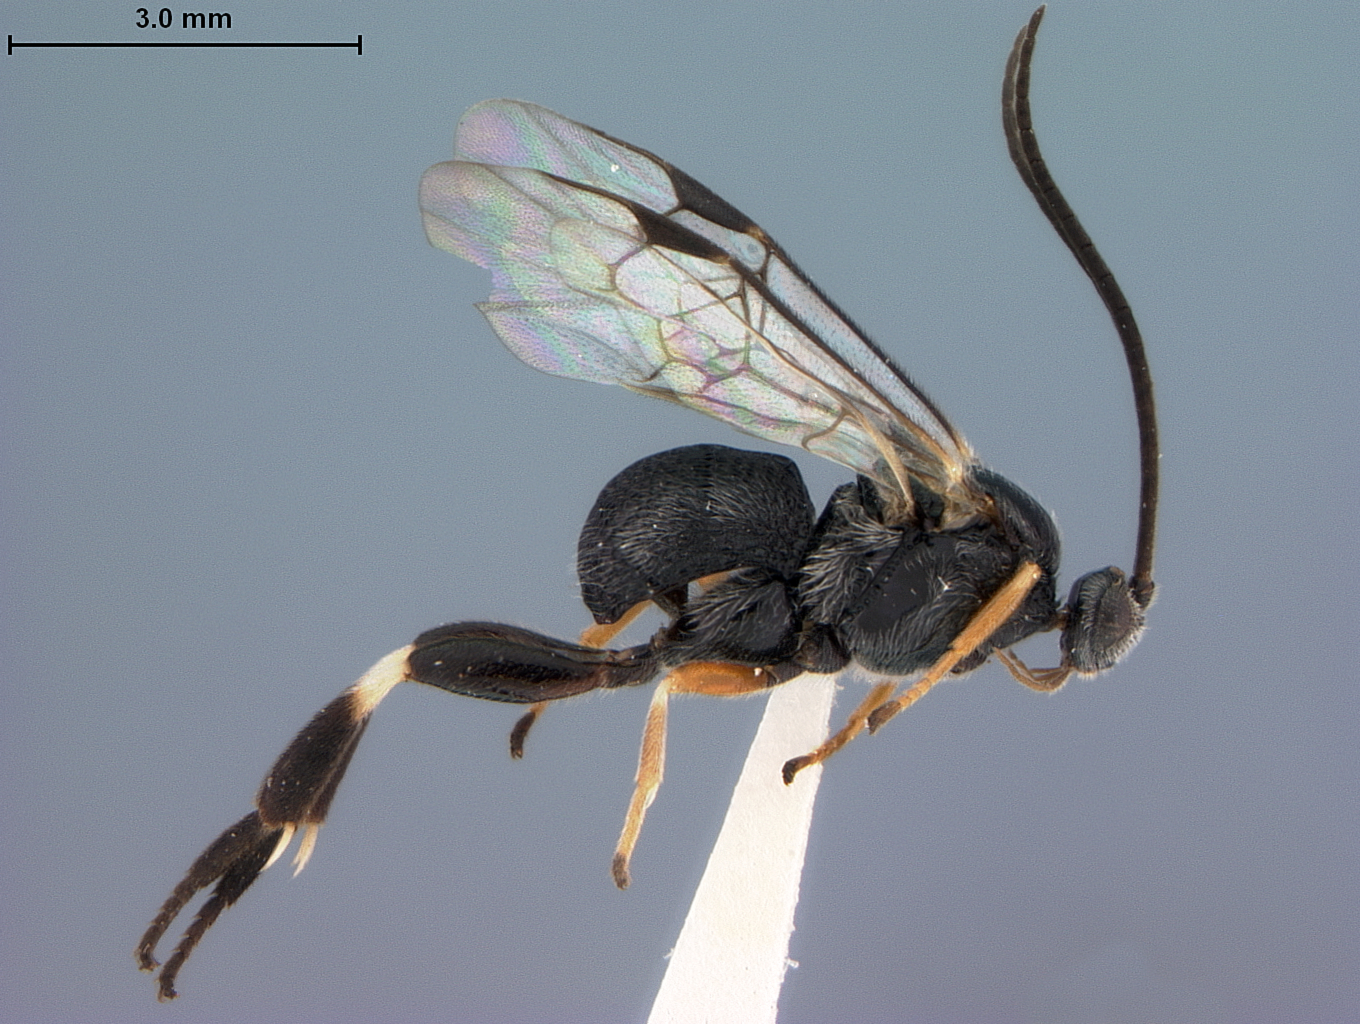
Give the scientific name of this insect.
Fornicia balloui
